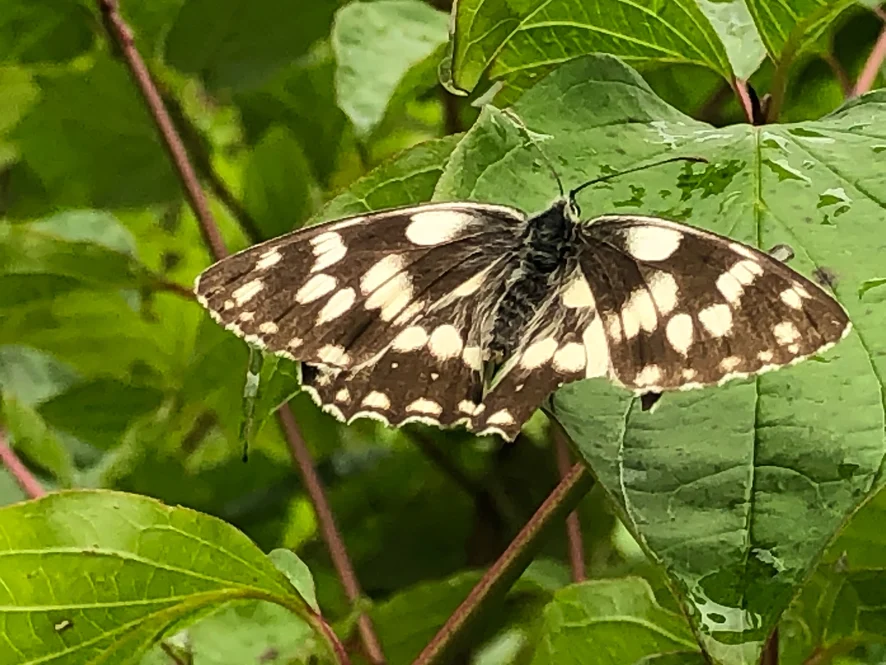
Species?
Melanargia galathea
